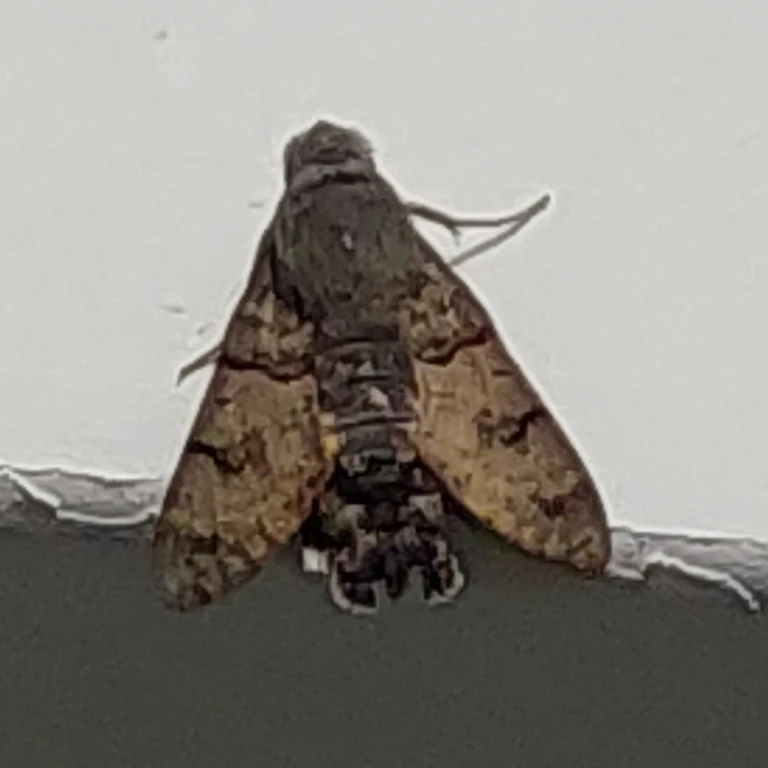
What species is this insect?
Macroglossum stellatarum
